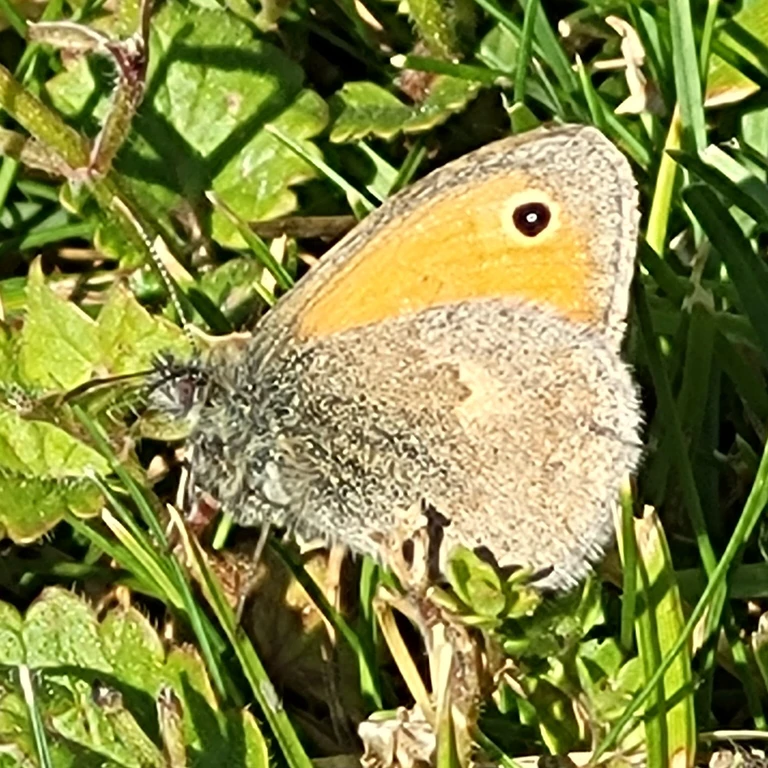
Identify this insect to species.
Coenonympha pamphilus
